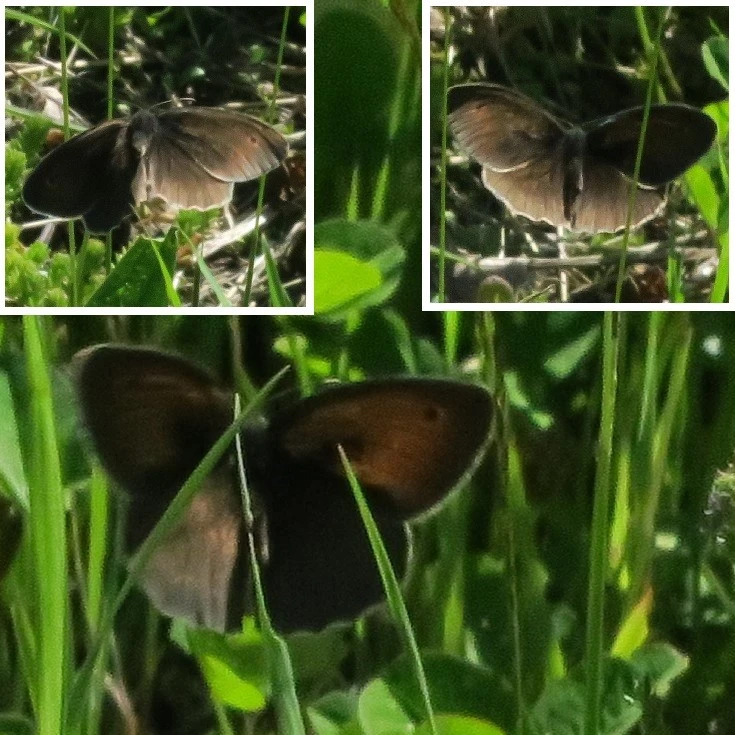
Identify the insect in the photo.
Maniola jurtina
